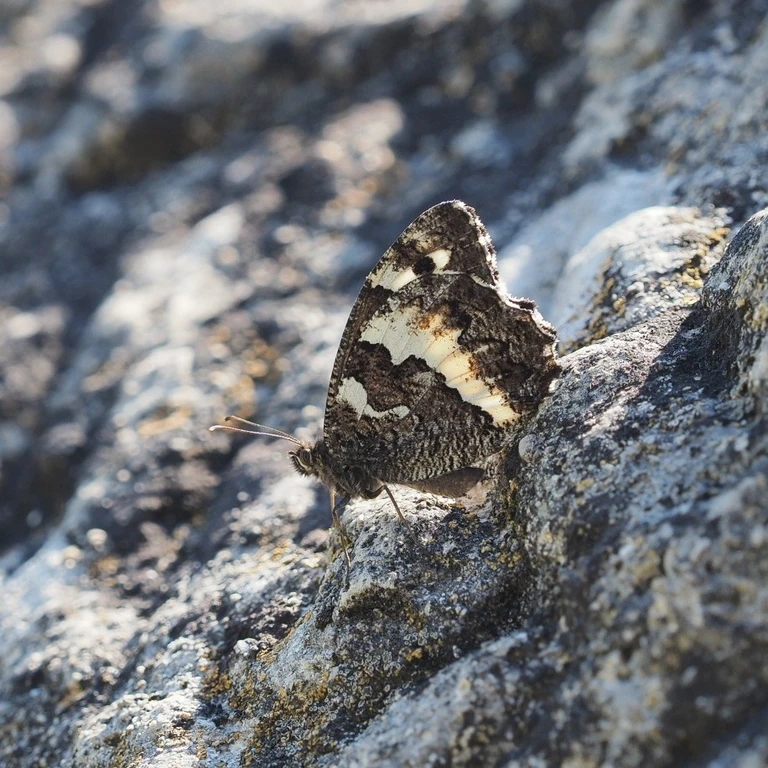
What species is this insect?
Brintesia circe
